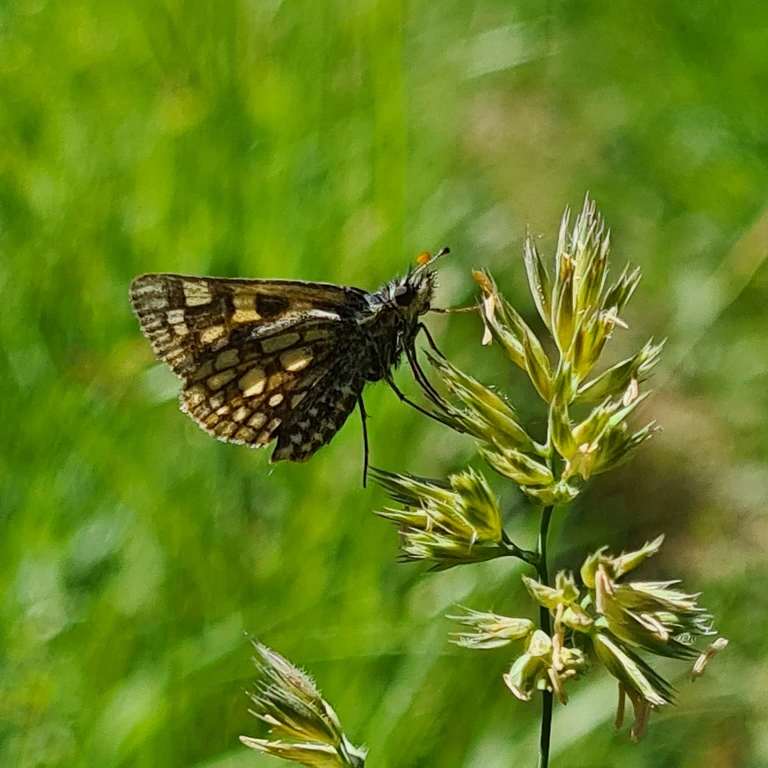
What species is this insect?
Carterocephalus palaemon
